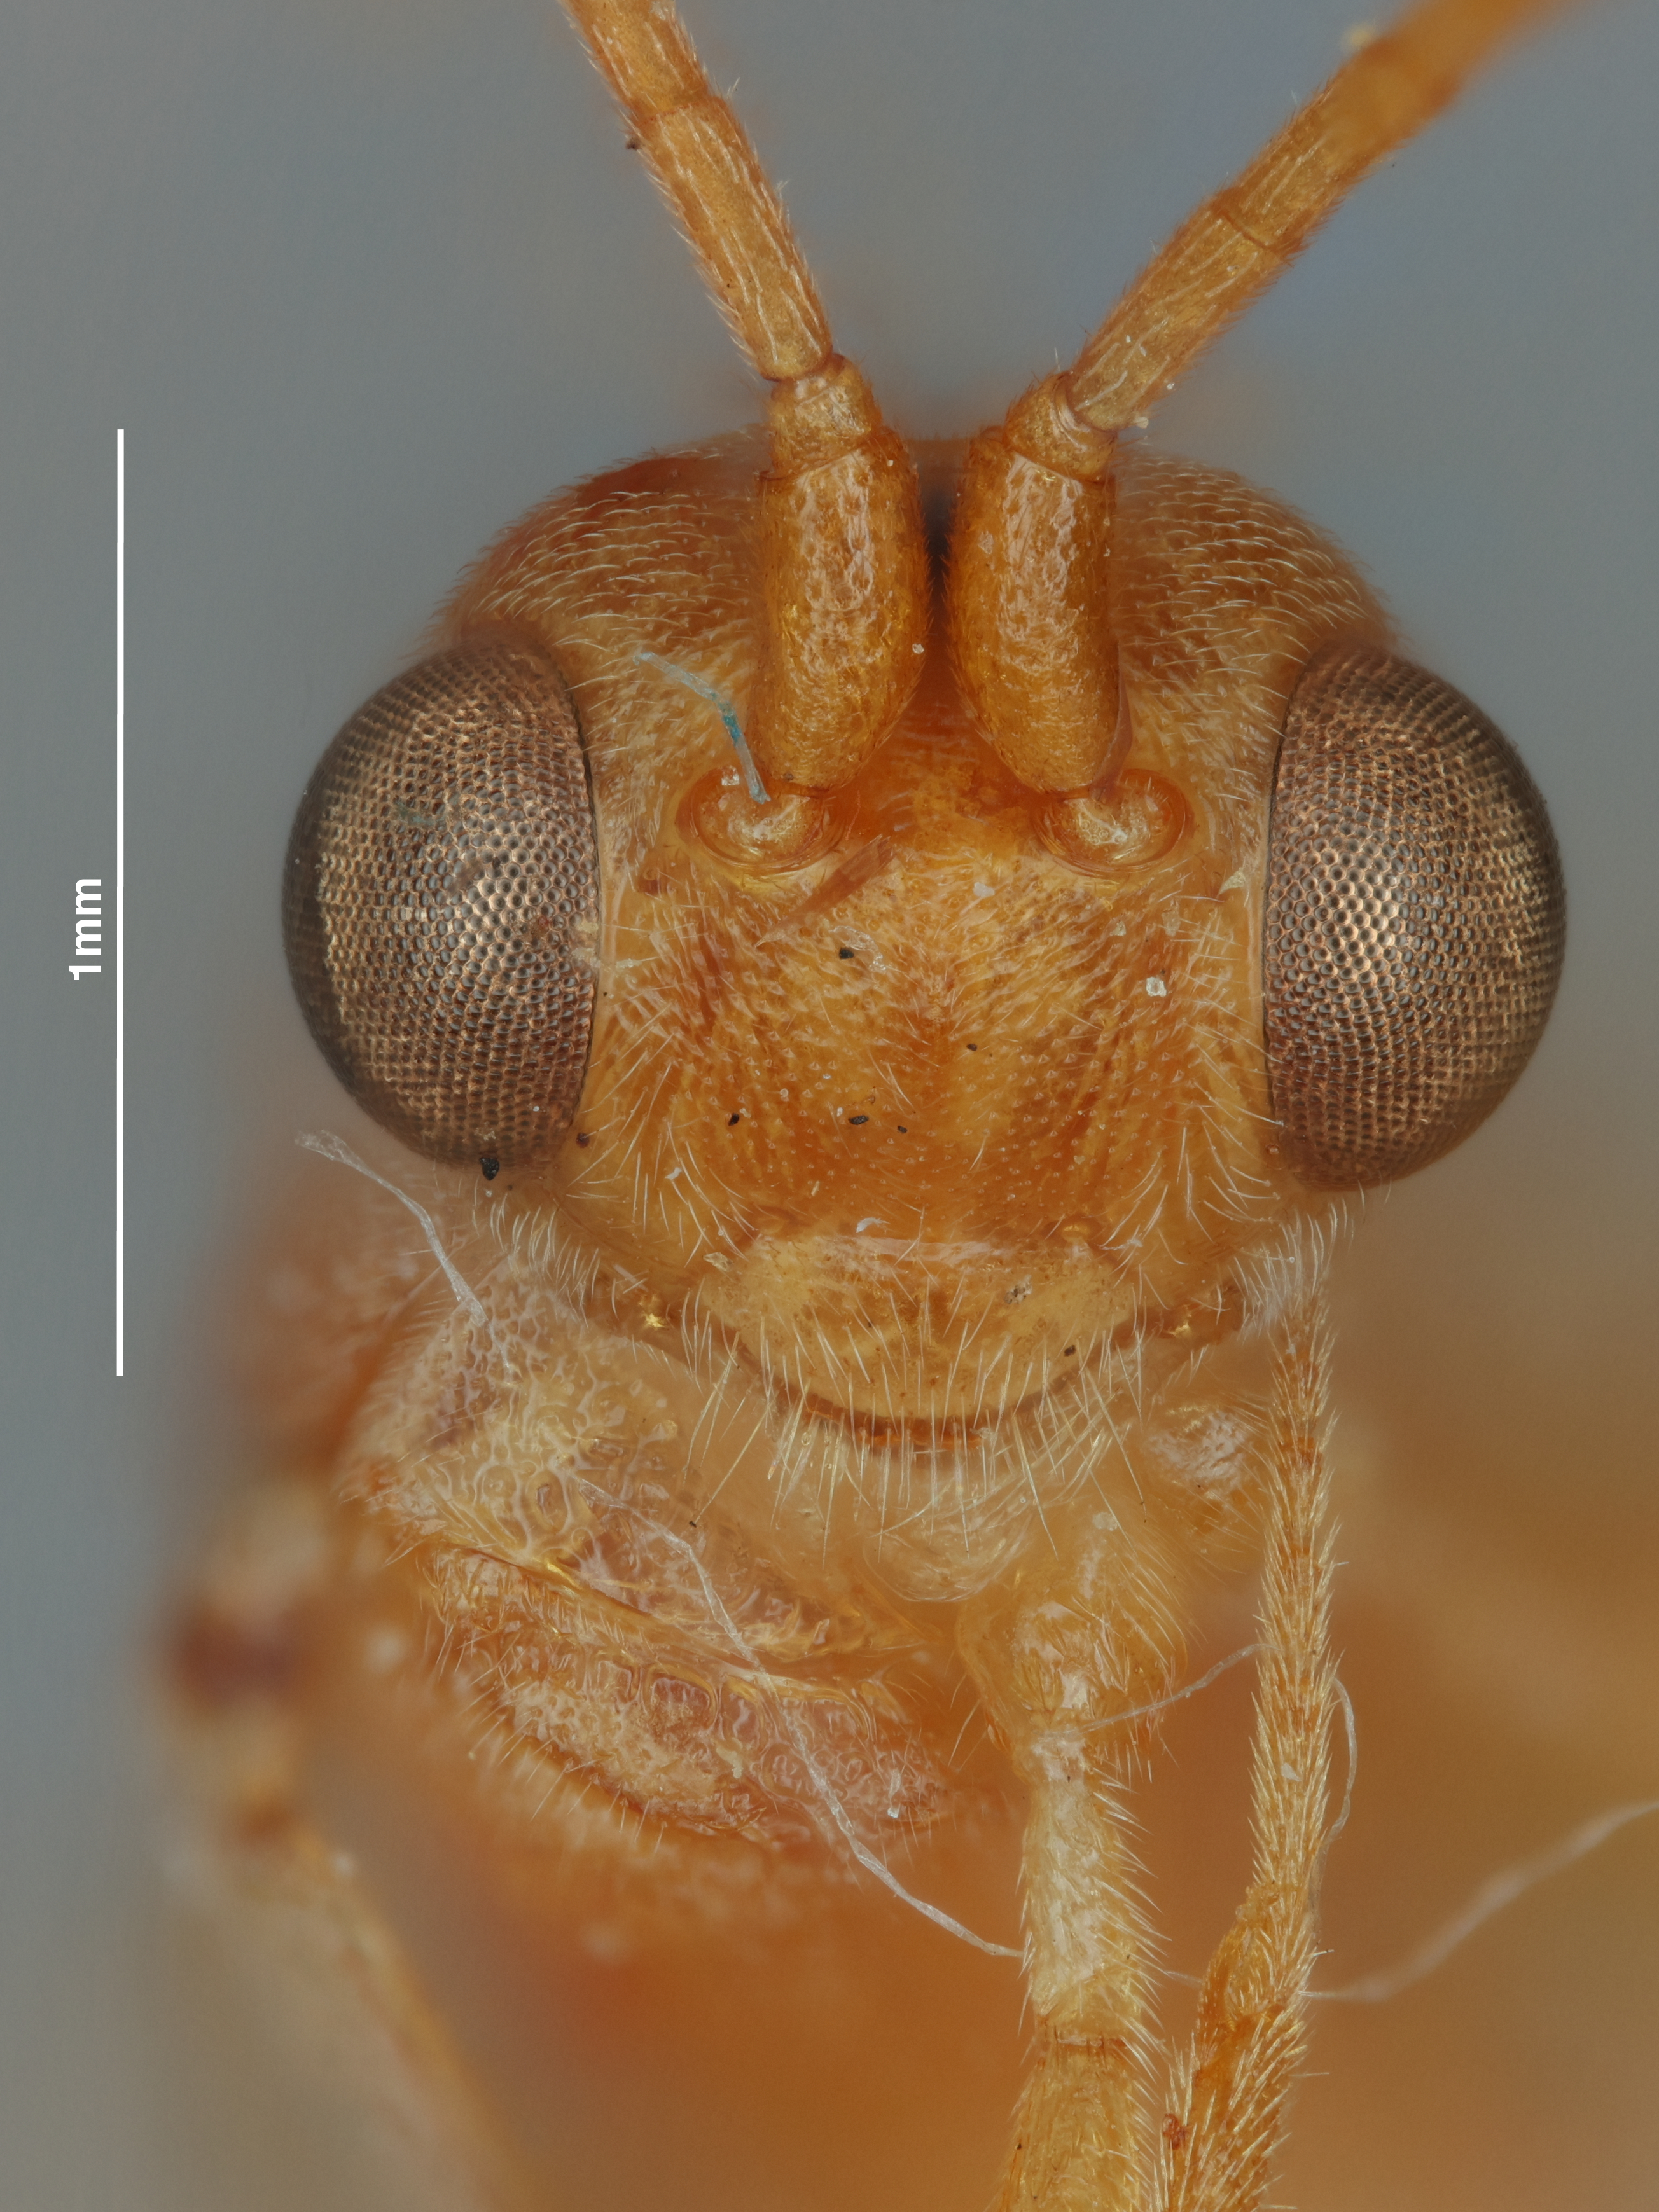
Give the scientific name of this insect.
Phanerotoma zeteki
